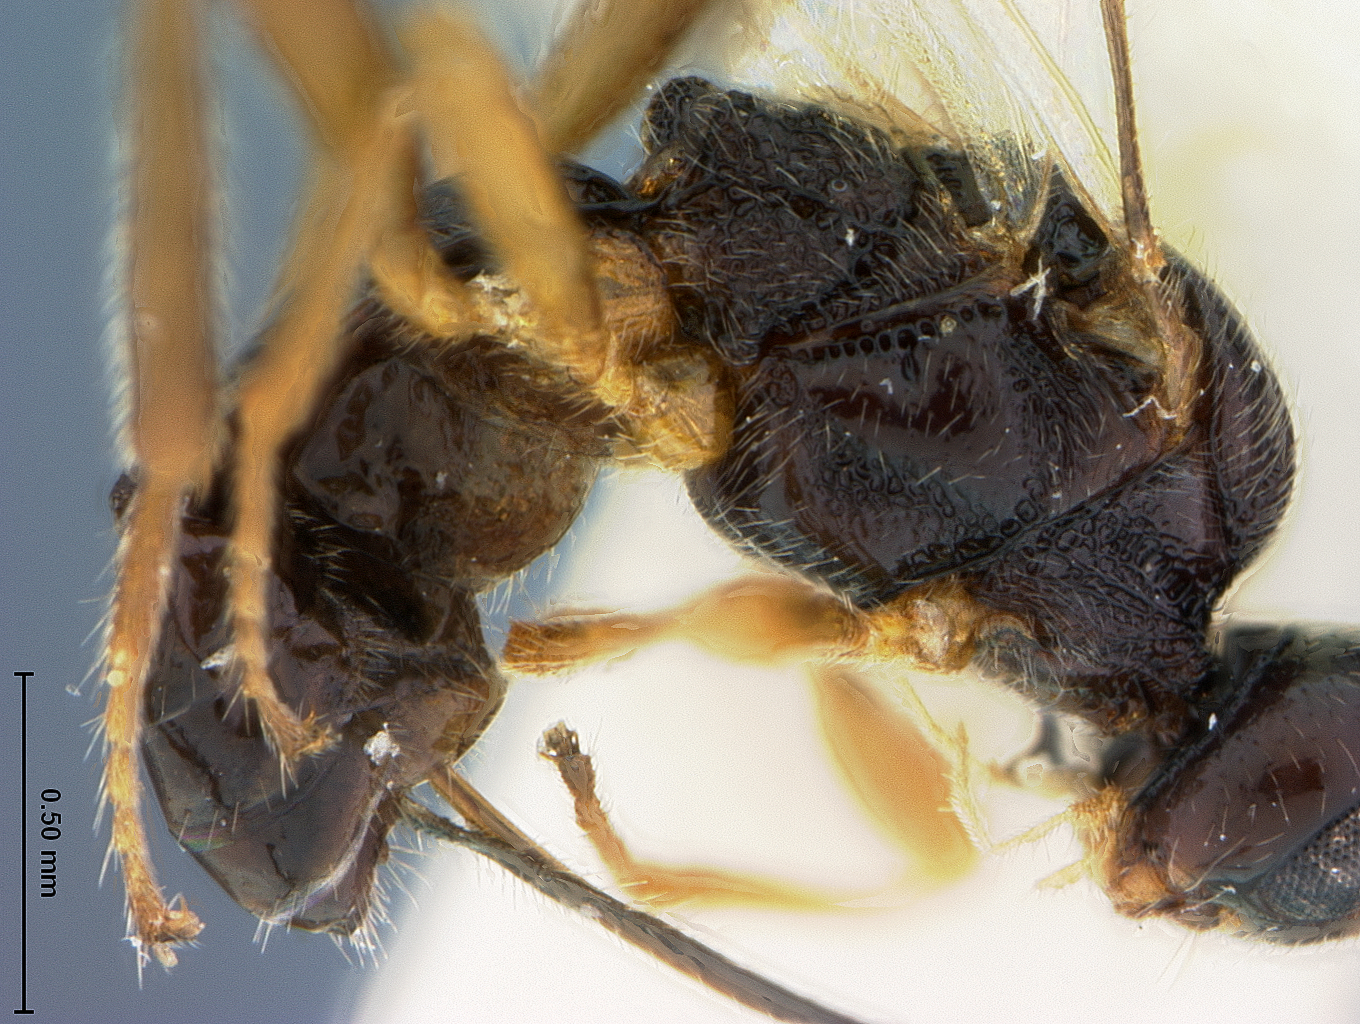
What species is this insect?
Blacus caduceus
